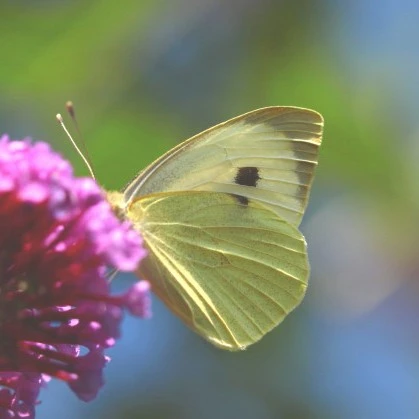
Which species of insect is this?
Pieris brassicae
